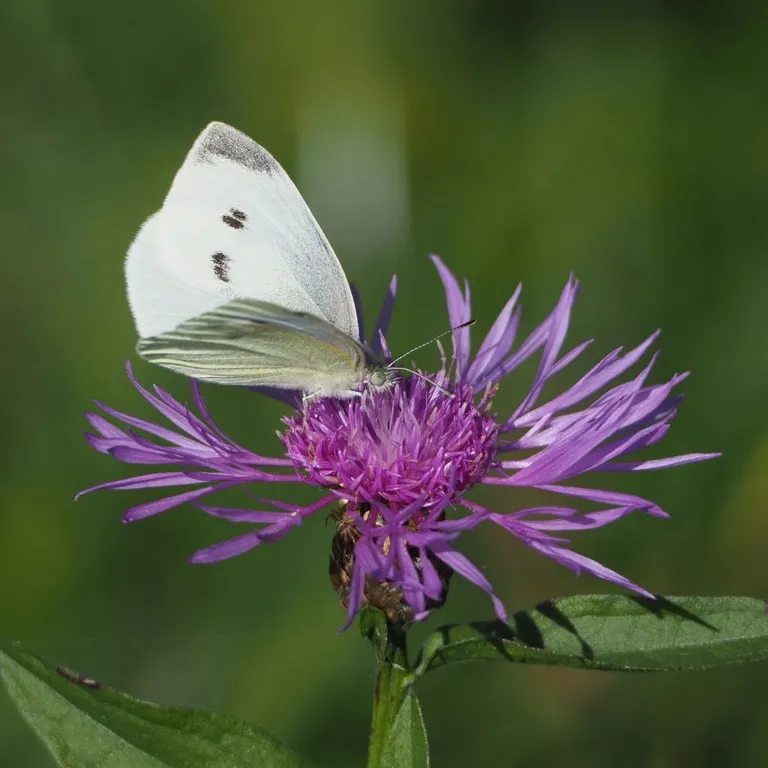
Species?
Pieris rapae
